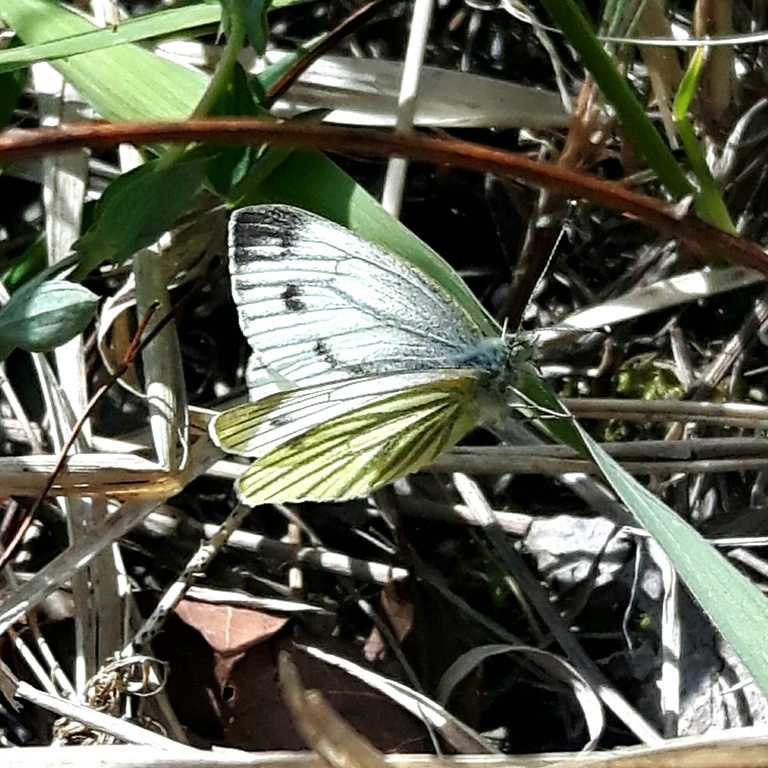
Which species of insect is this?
Pieris napi
